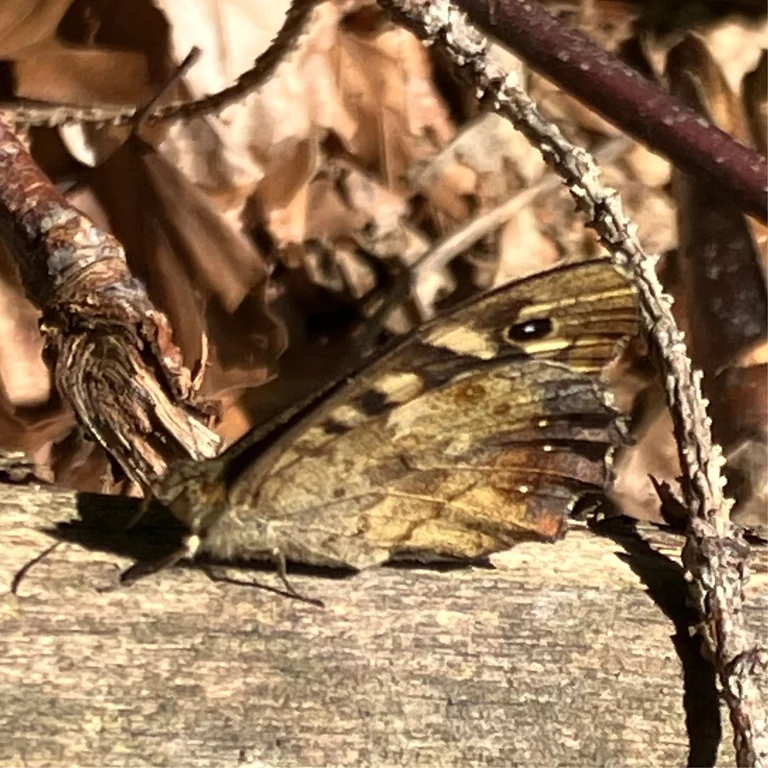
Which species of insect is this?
Pararge aegeria
